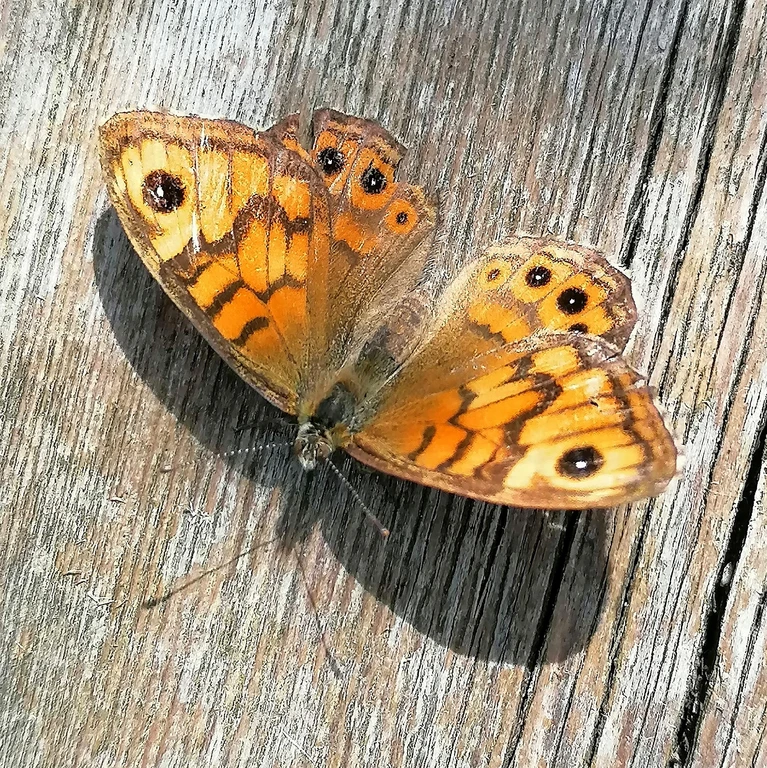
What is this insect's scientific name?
Lasiommata megera (also Pararge megera)
